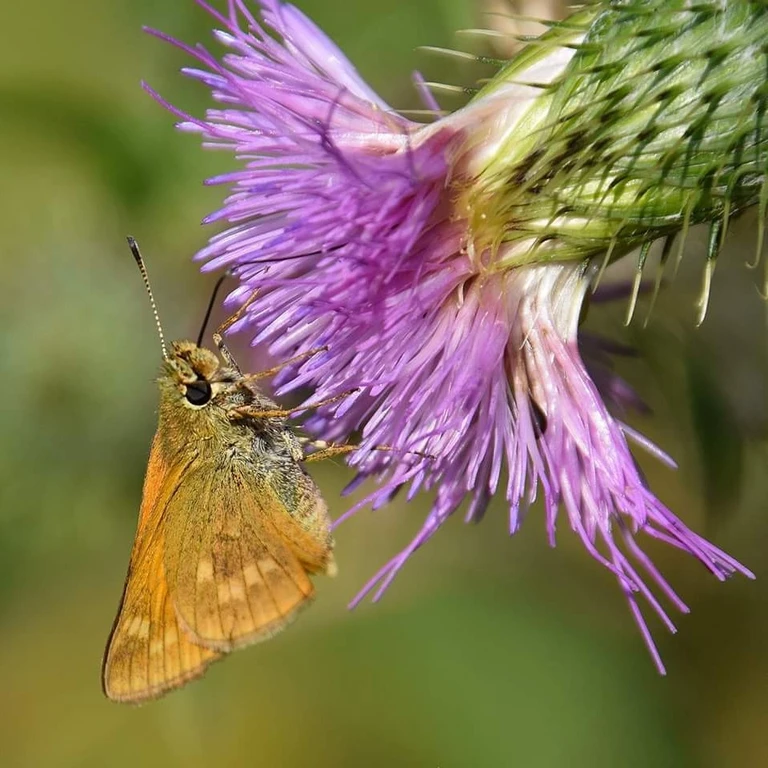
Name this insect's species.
Ochlodes sylvanus (also Ochlodes venata)
